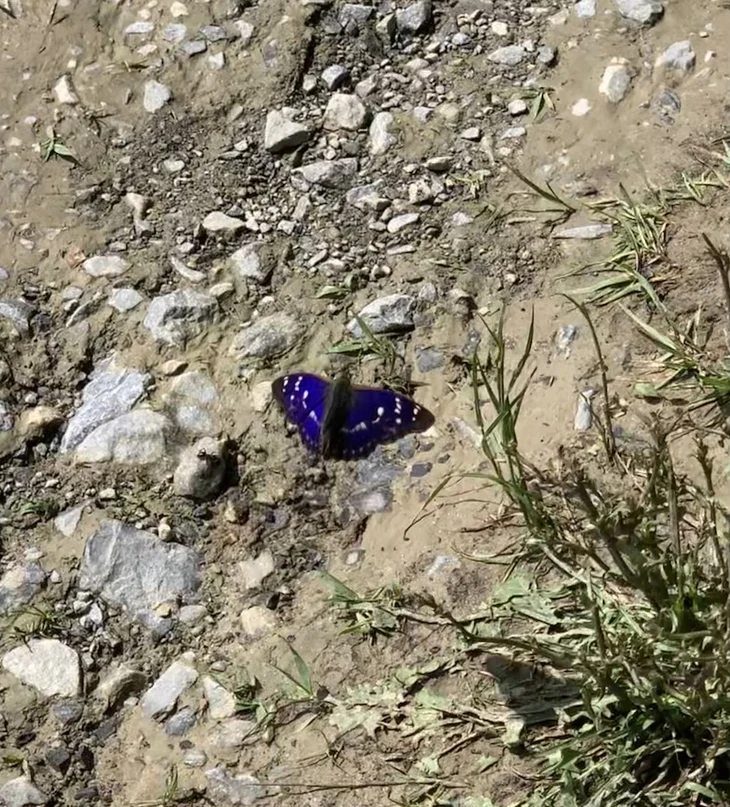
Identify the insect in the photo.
Apatura ilia
